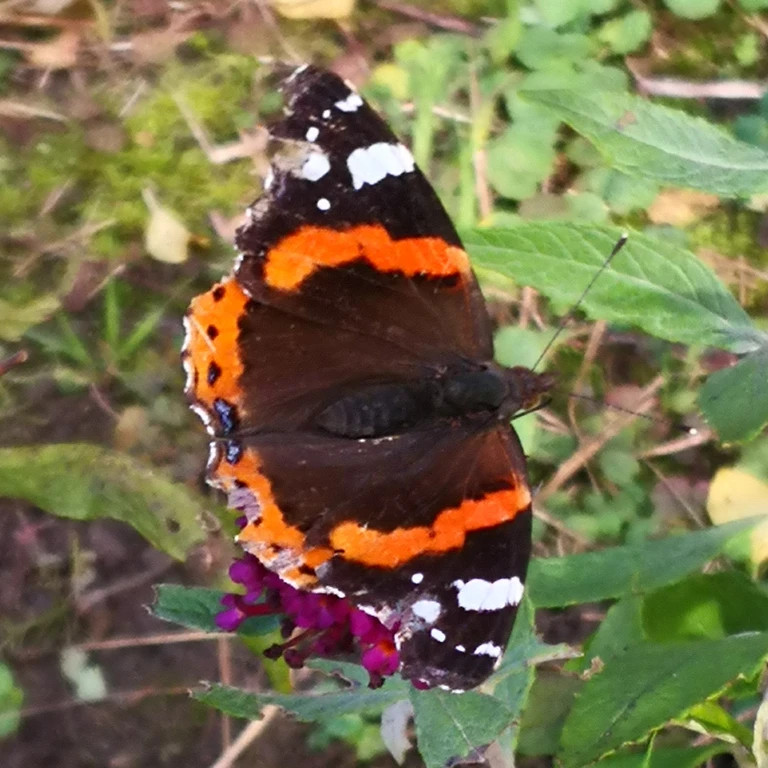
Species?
Vanessa atalanta
